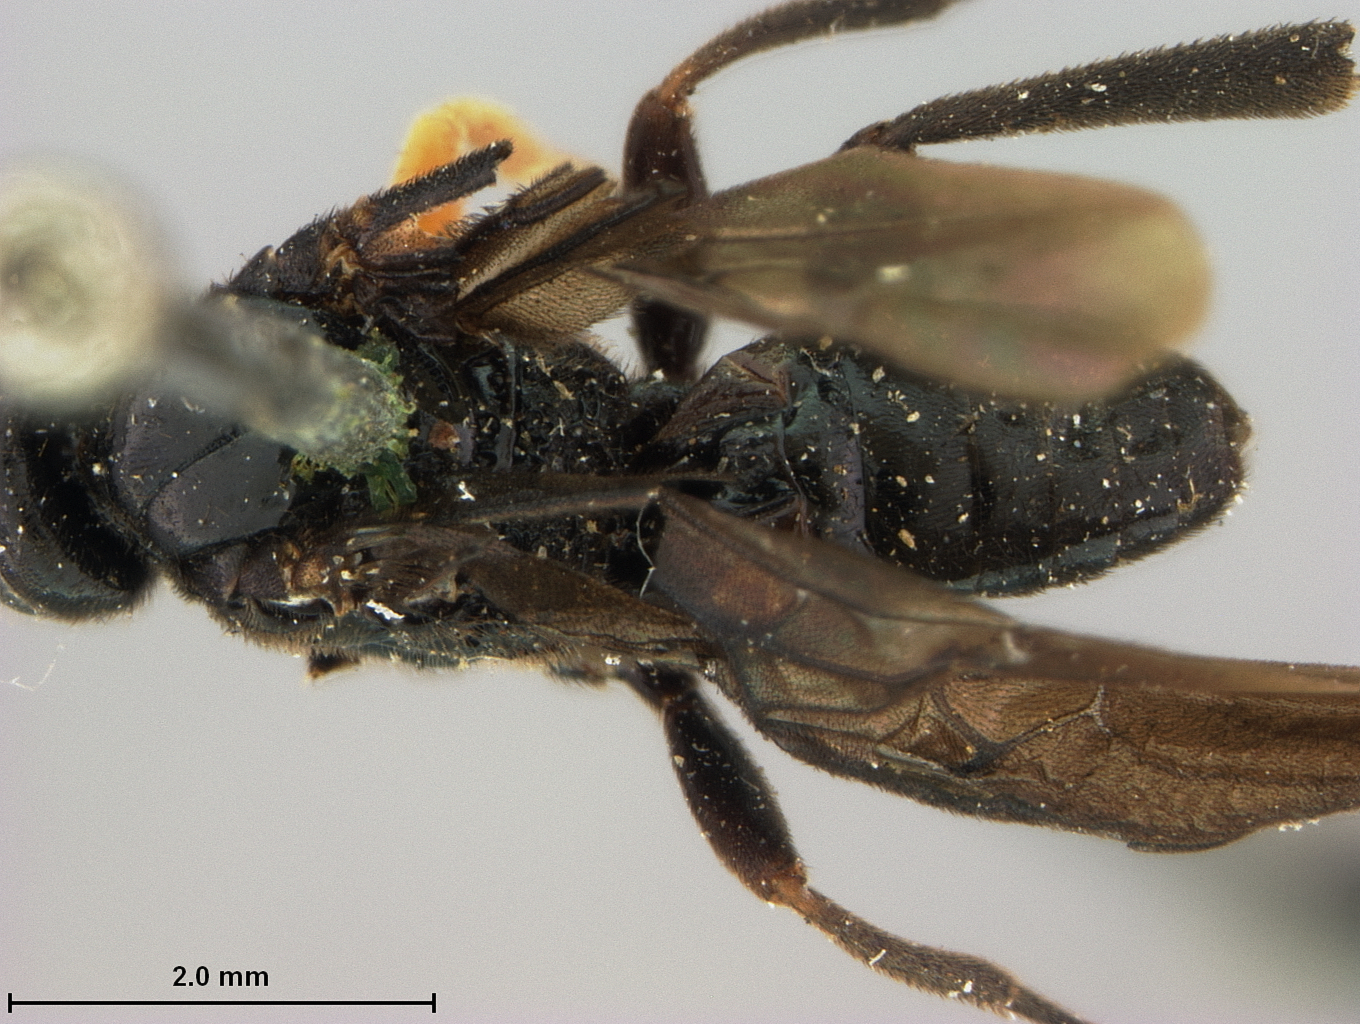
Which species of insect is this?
Toxoneura floridana
